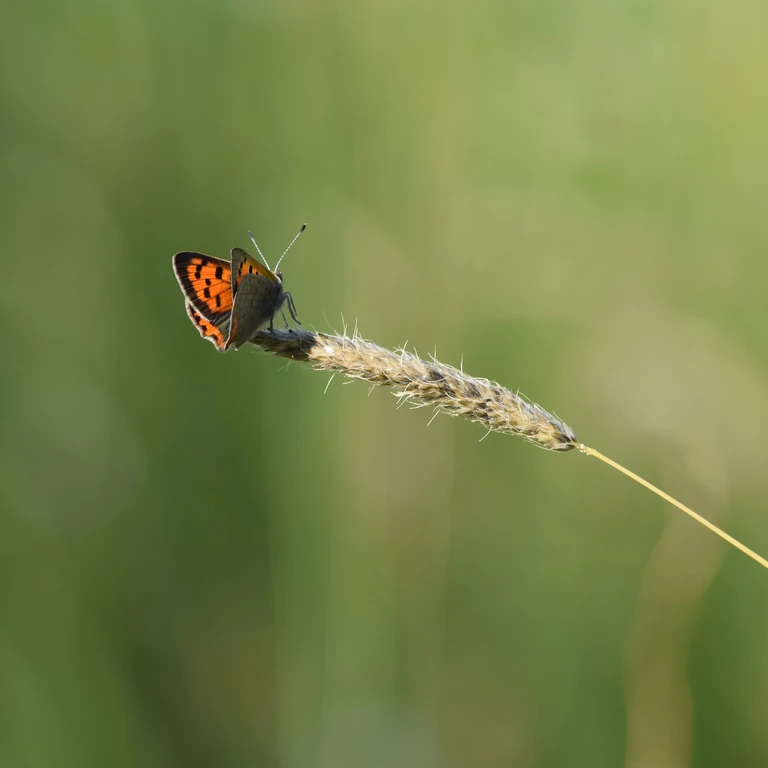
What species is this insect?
Lycaena phlaeas
